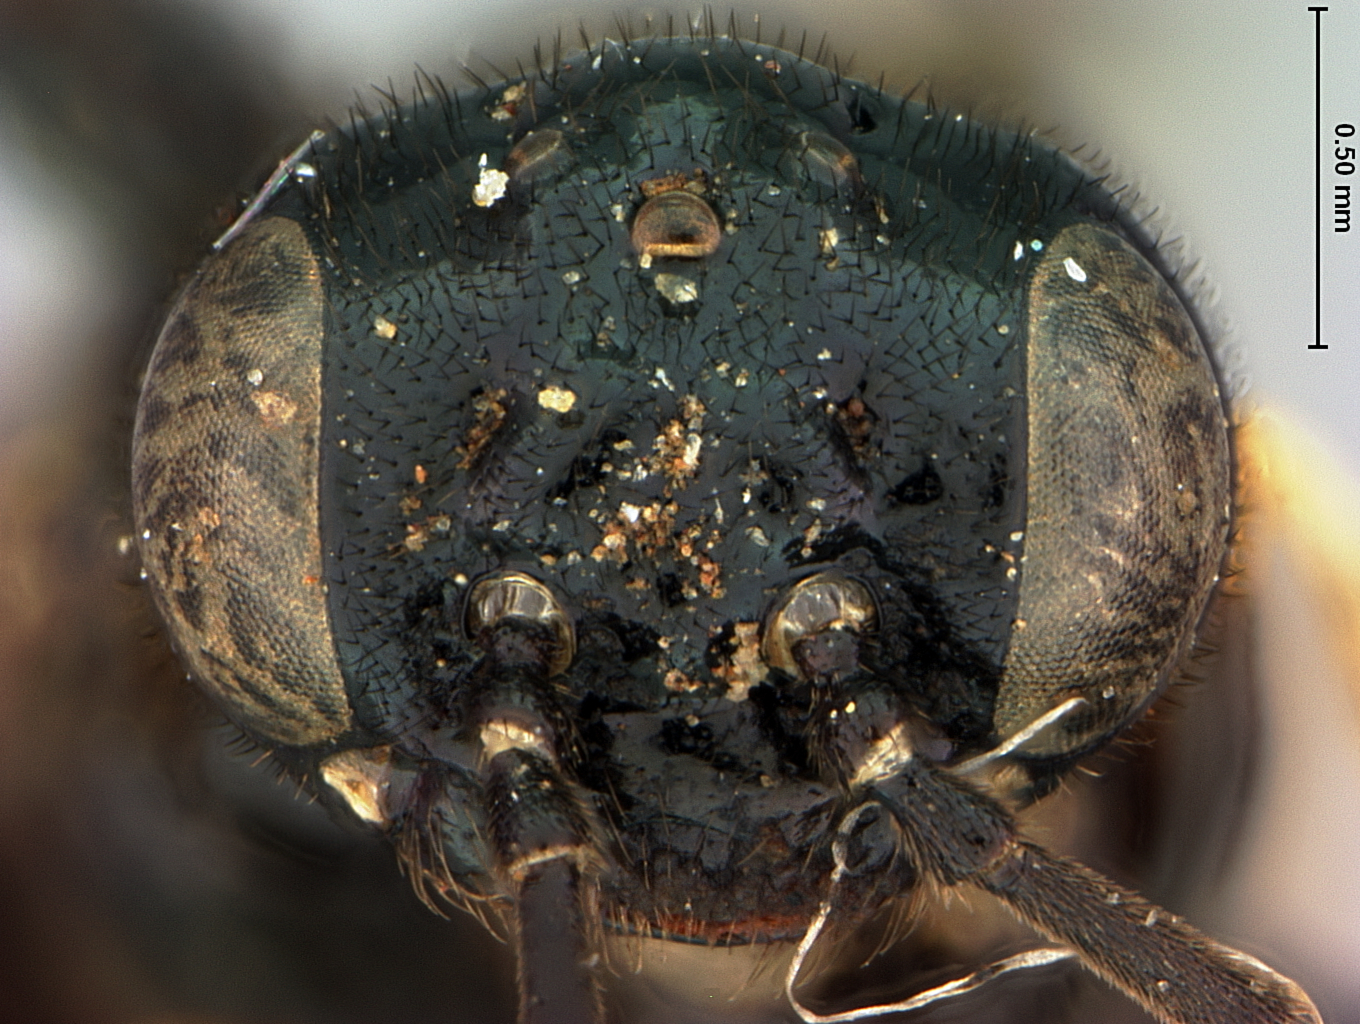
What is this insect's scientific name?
Caliroa hyalina
